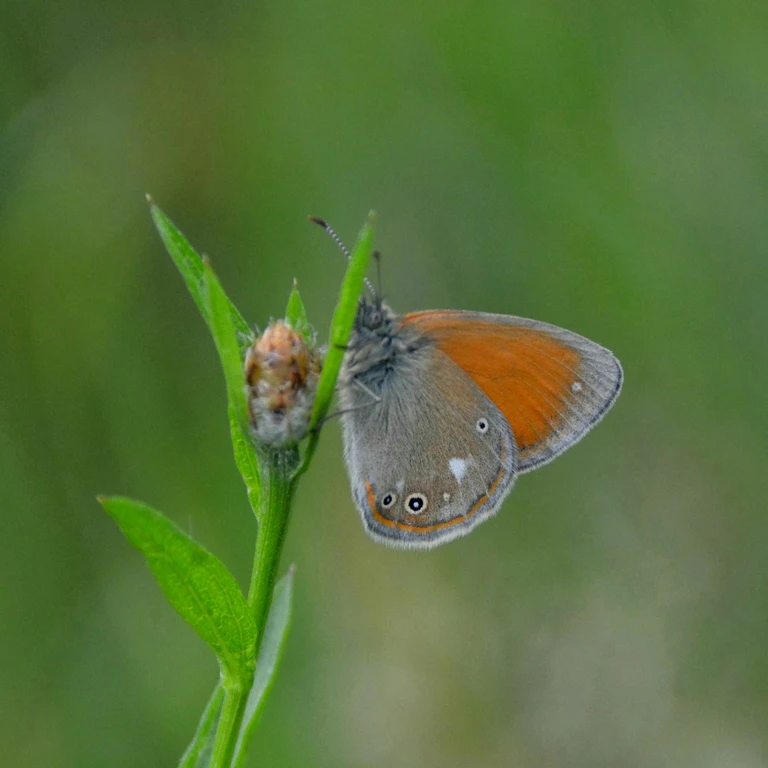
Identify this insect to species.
Coenonympha glycerion (also Coenonympha iphis)
